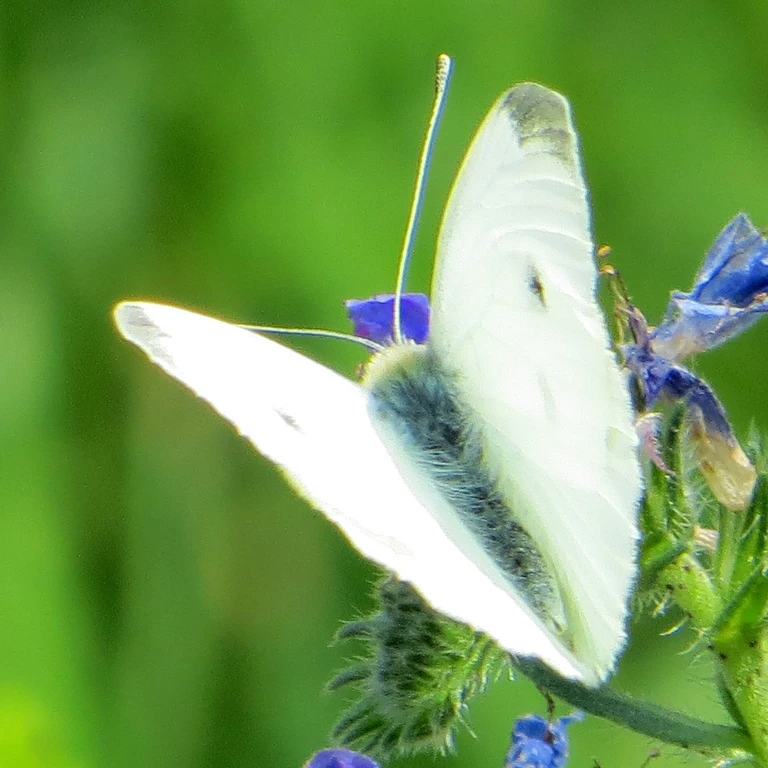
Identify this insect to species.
Pieris rapae
